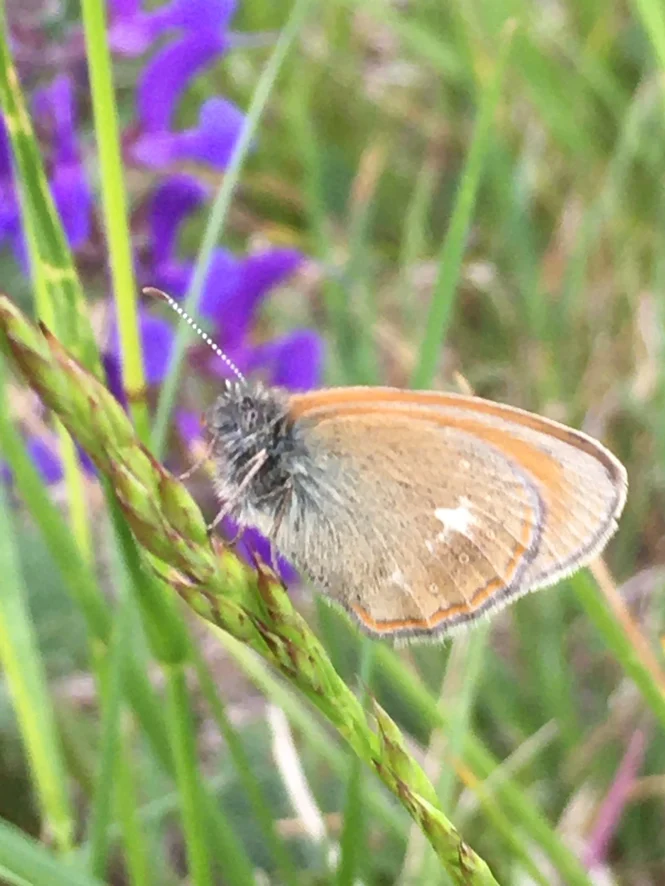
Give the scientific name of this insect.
Coenonympha glycerion (also Coenonympha iphis)
